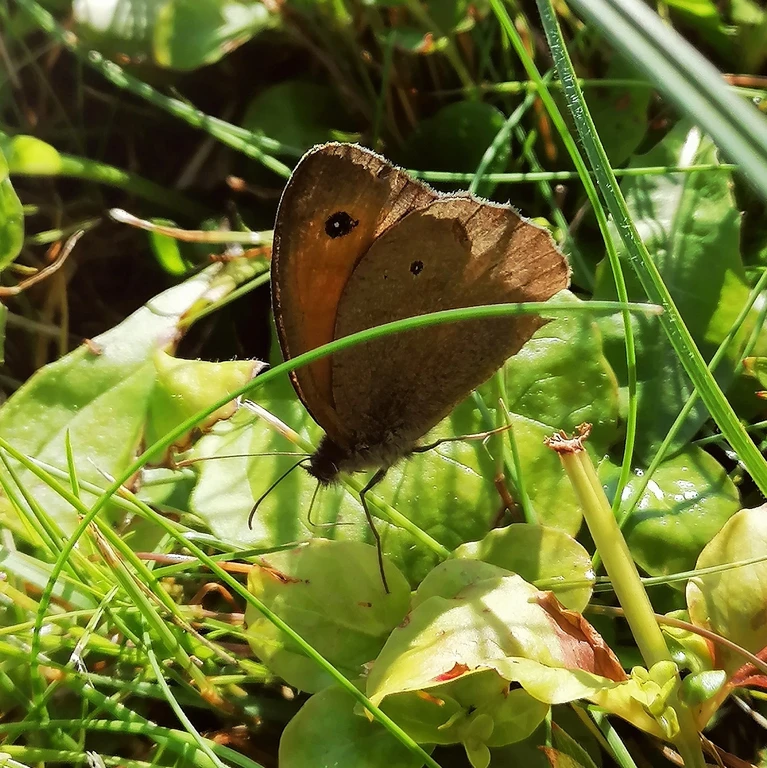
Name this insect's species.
Maniola jurtina
